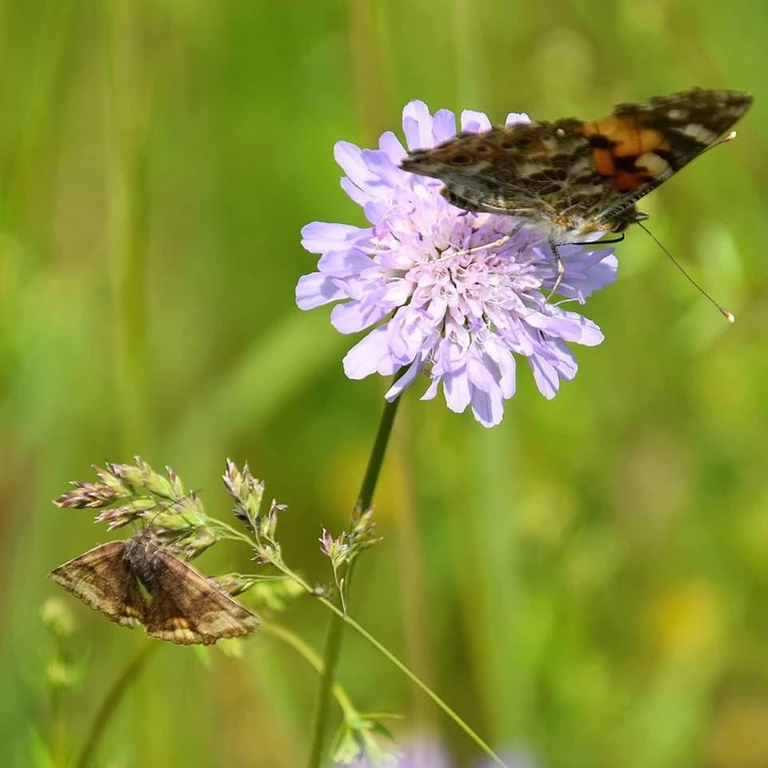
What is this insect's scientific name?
Euclidia glyphica
